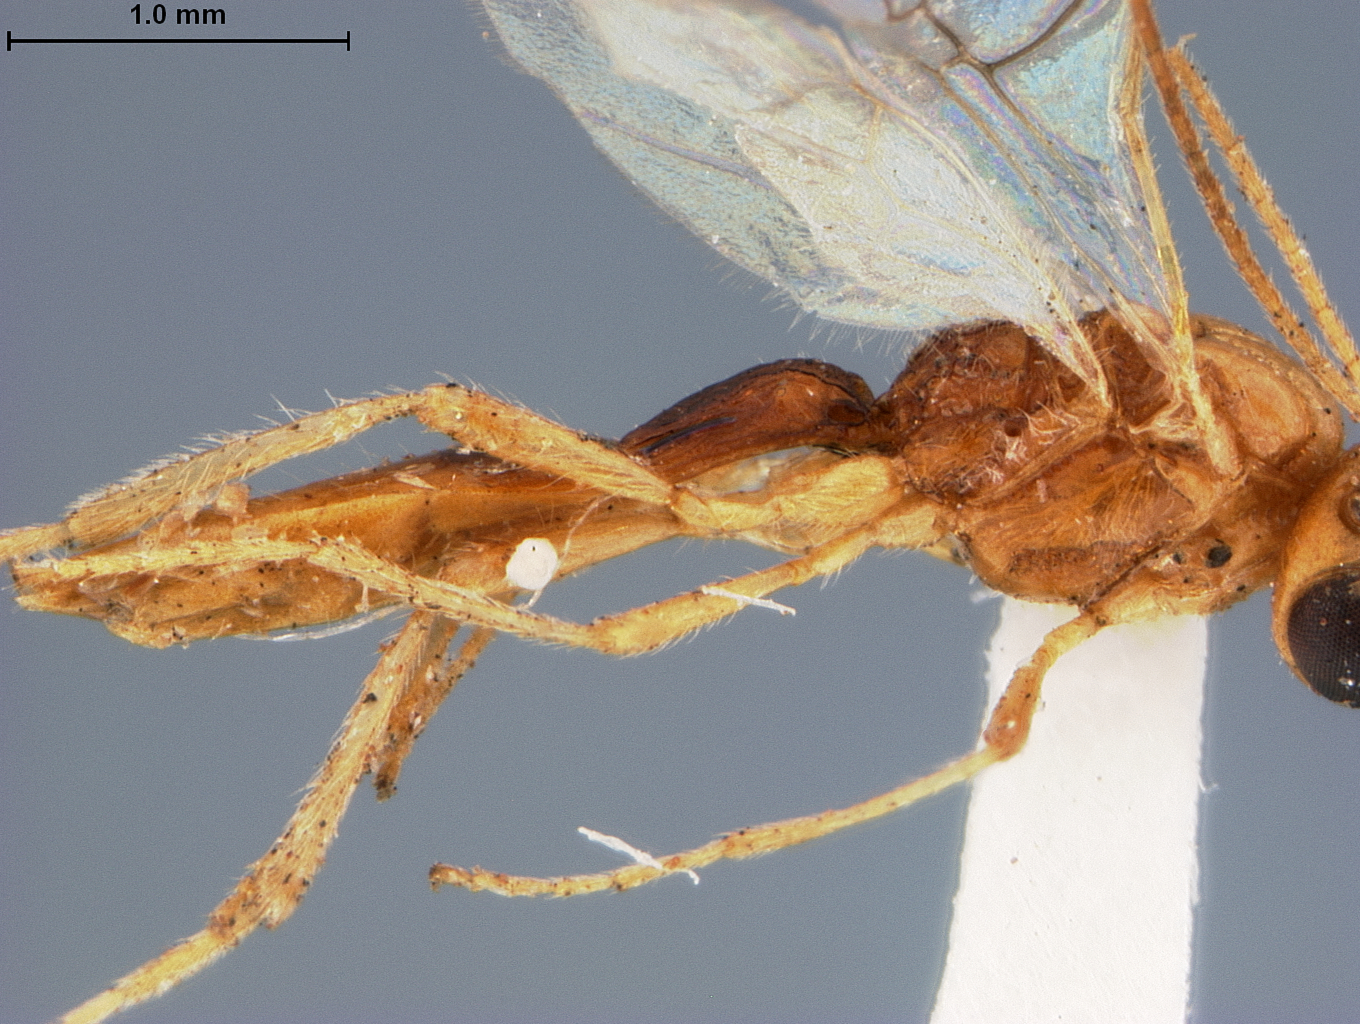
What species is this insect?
Meteoridea longiventris
